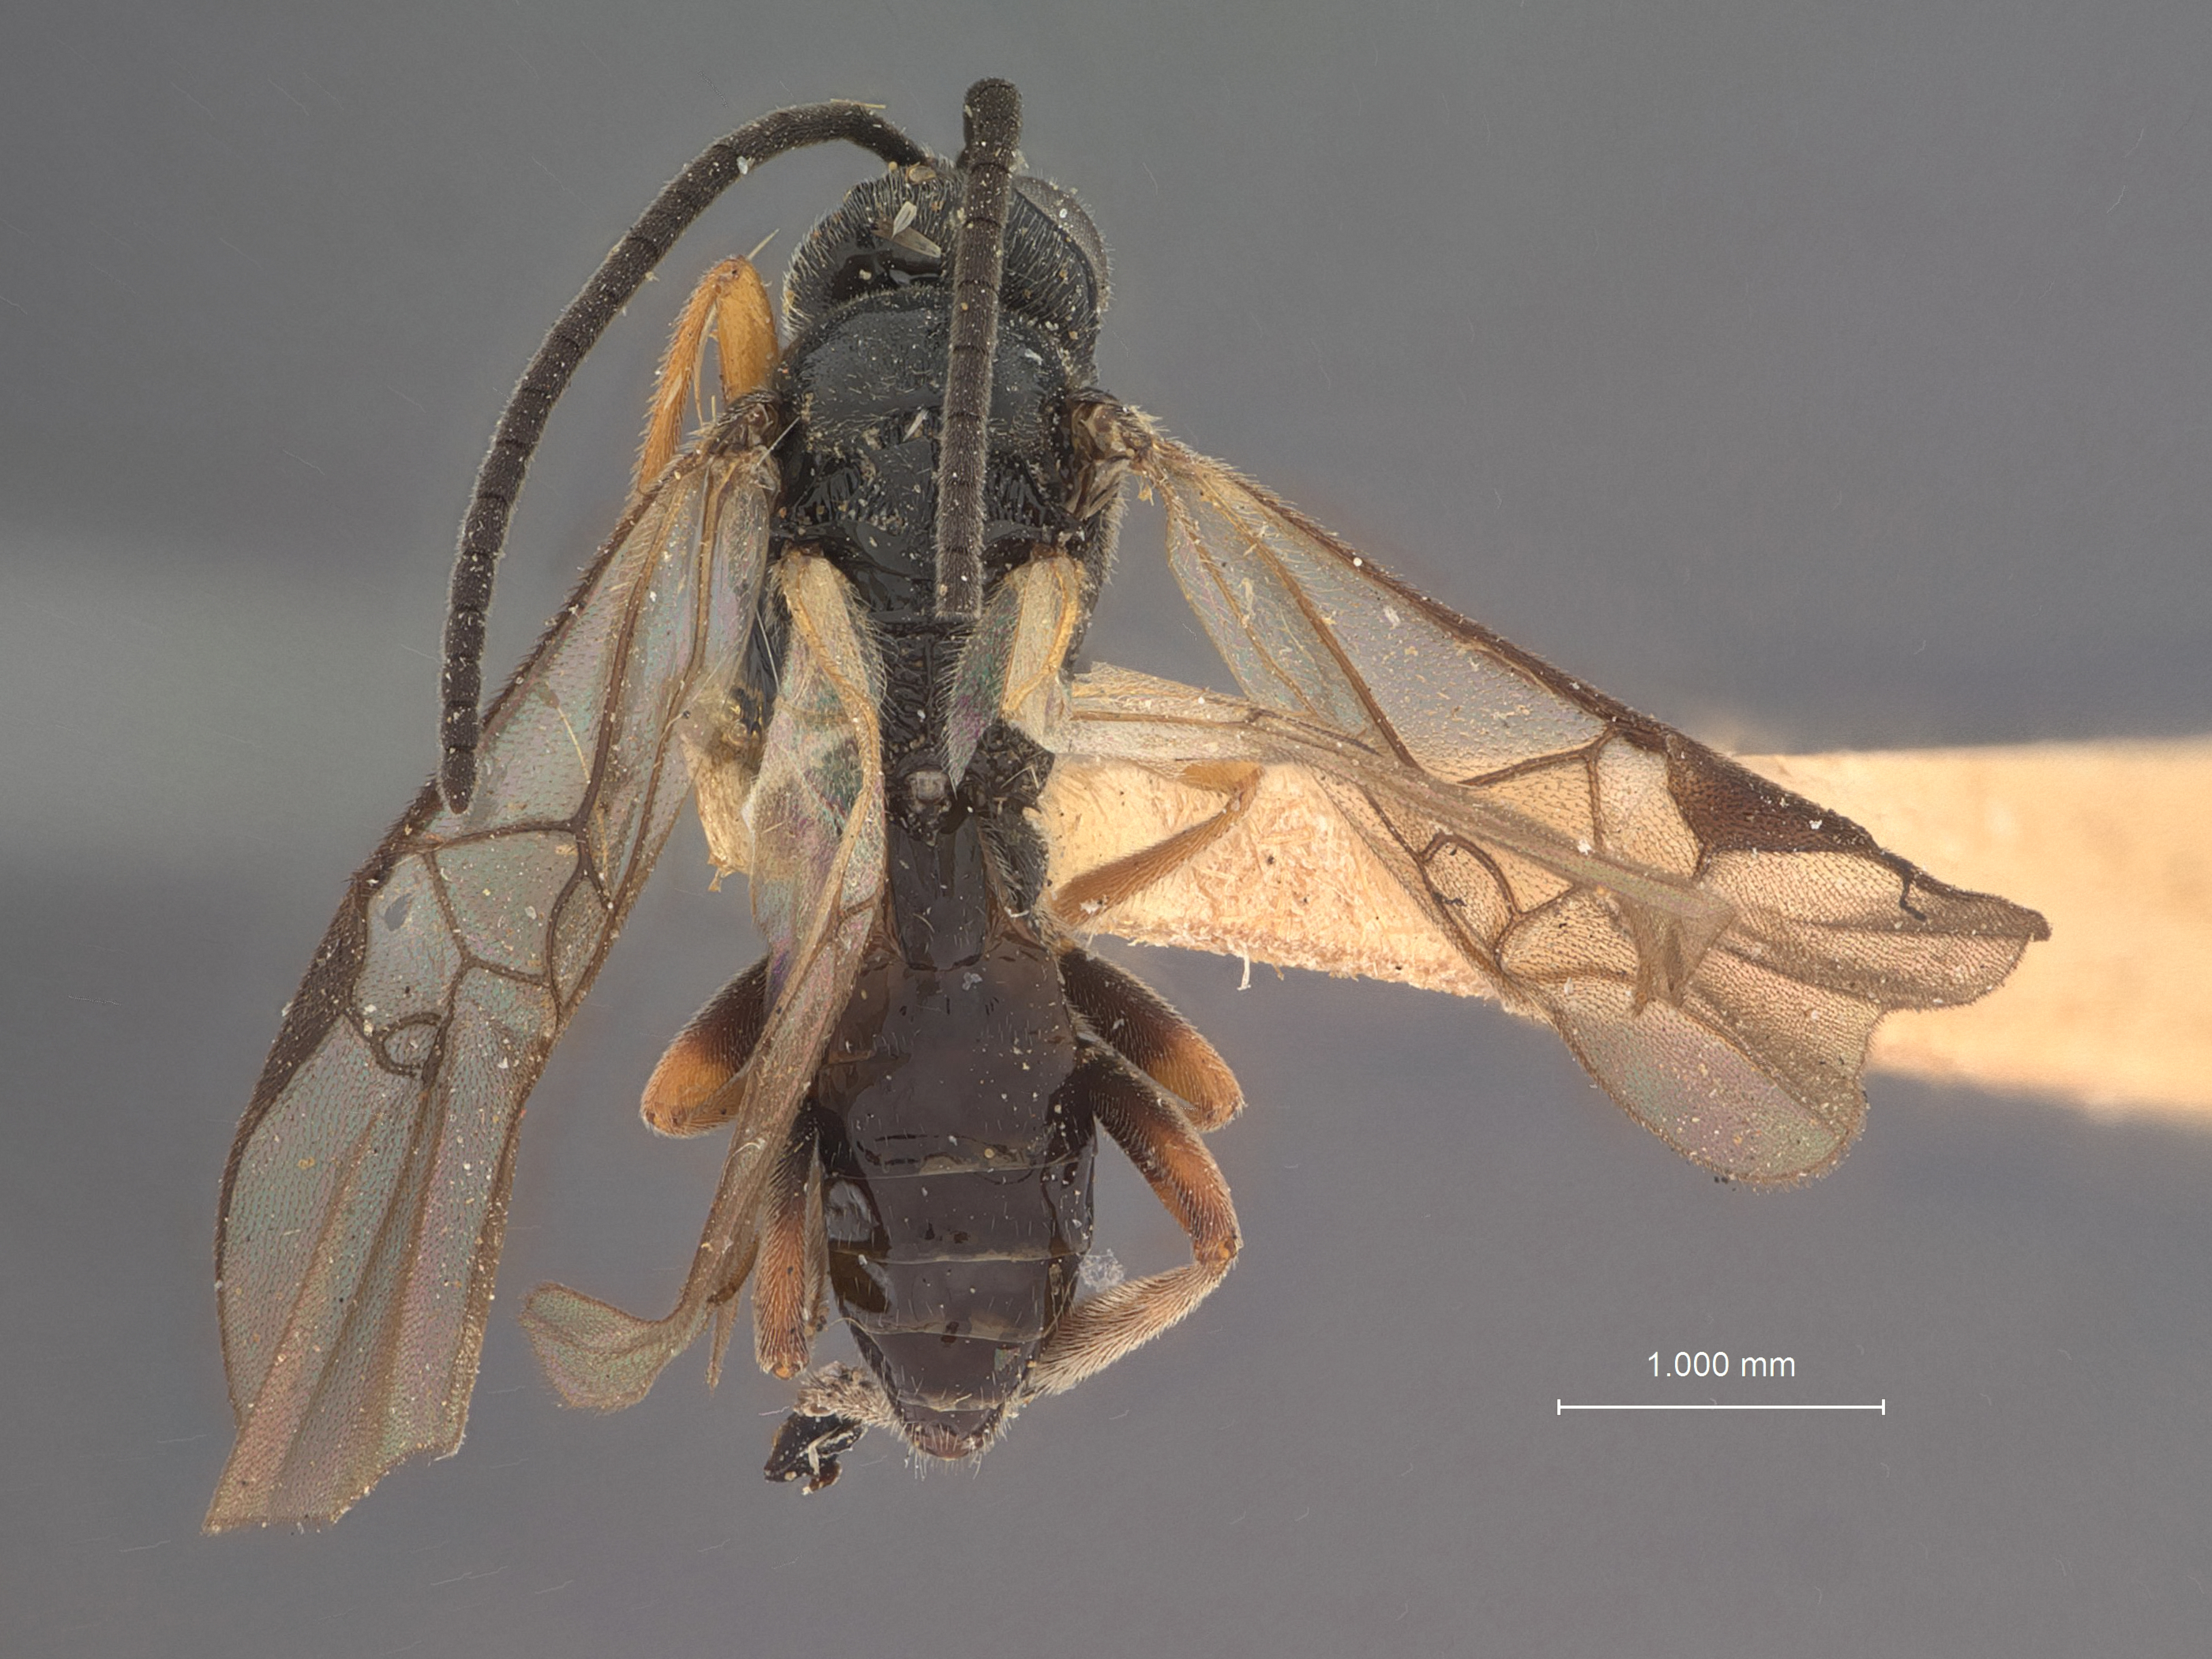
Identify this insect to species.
Microplitis nigritus
